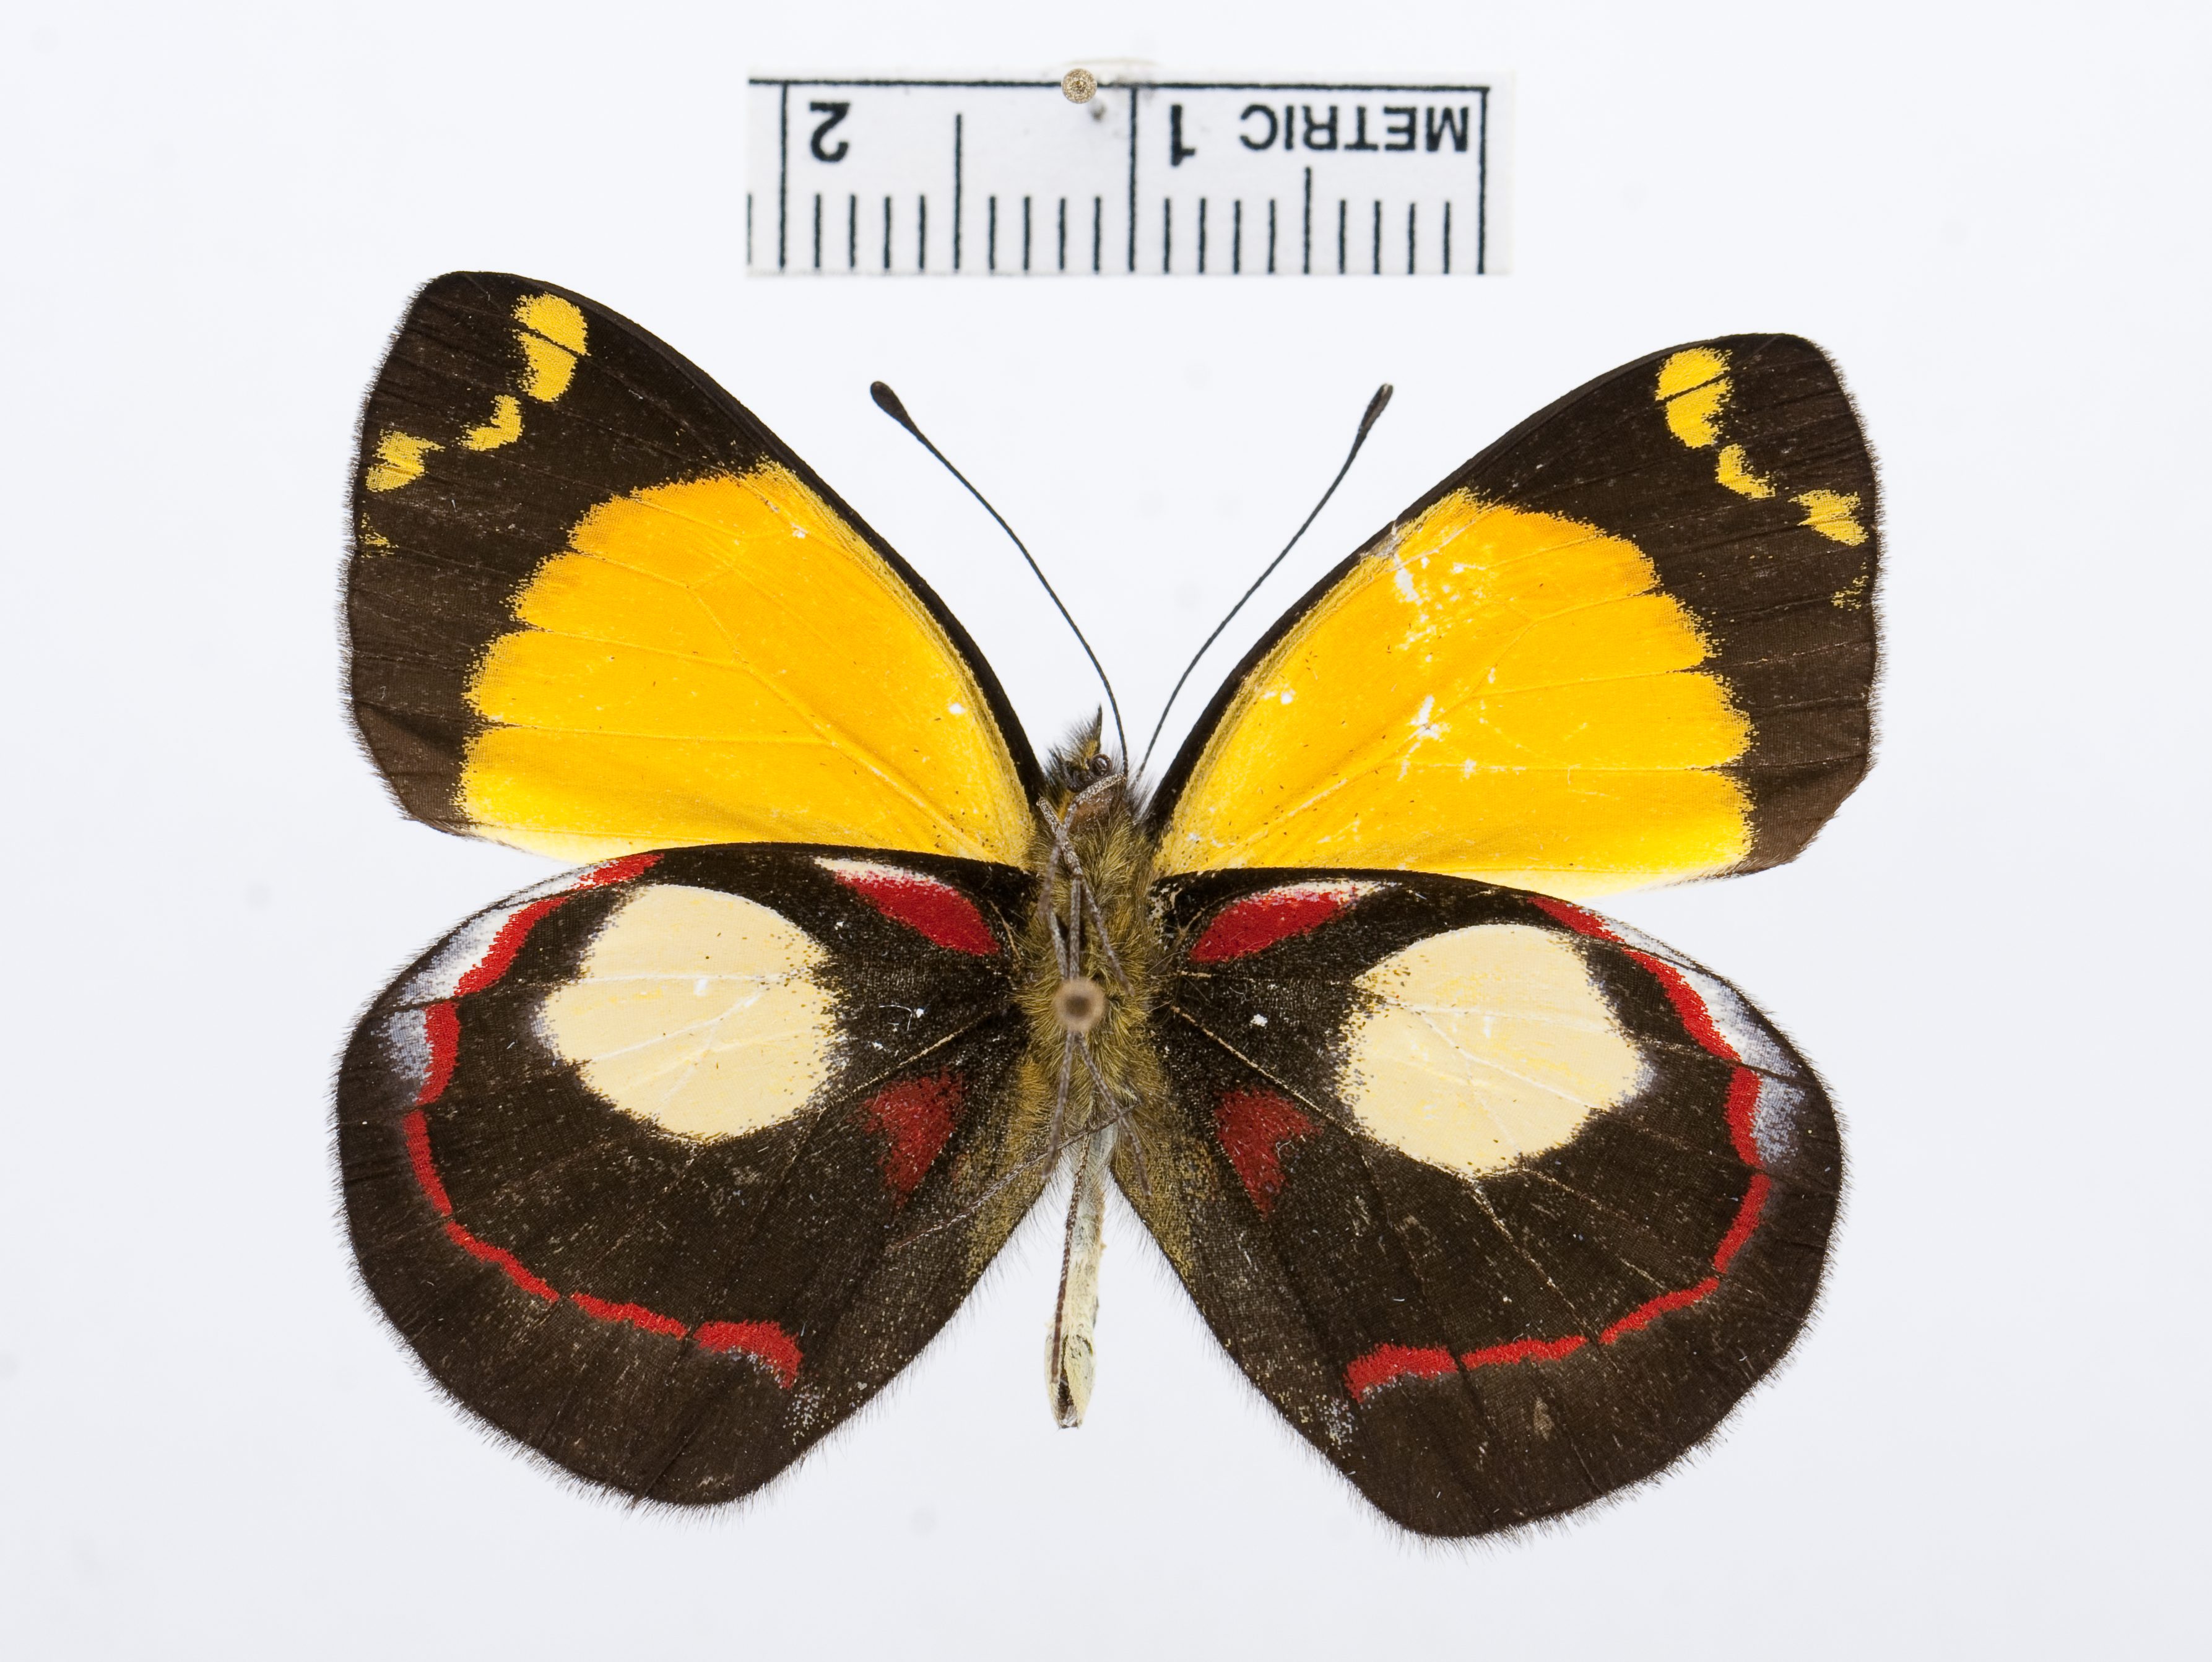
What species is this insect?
Delias weiskei
